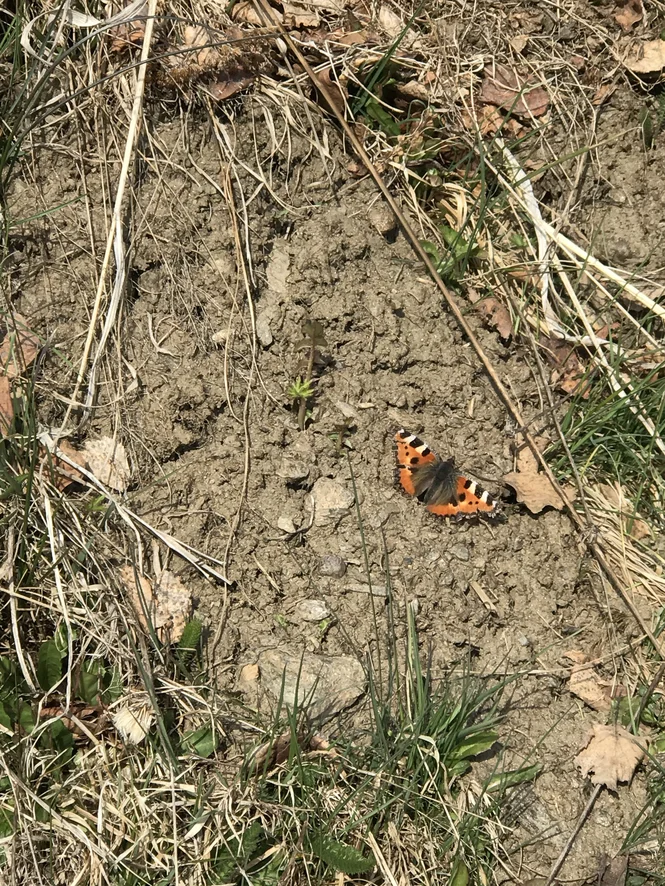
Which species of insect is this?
Aglais urticae
